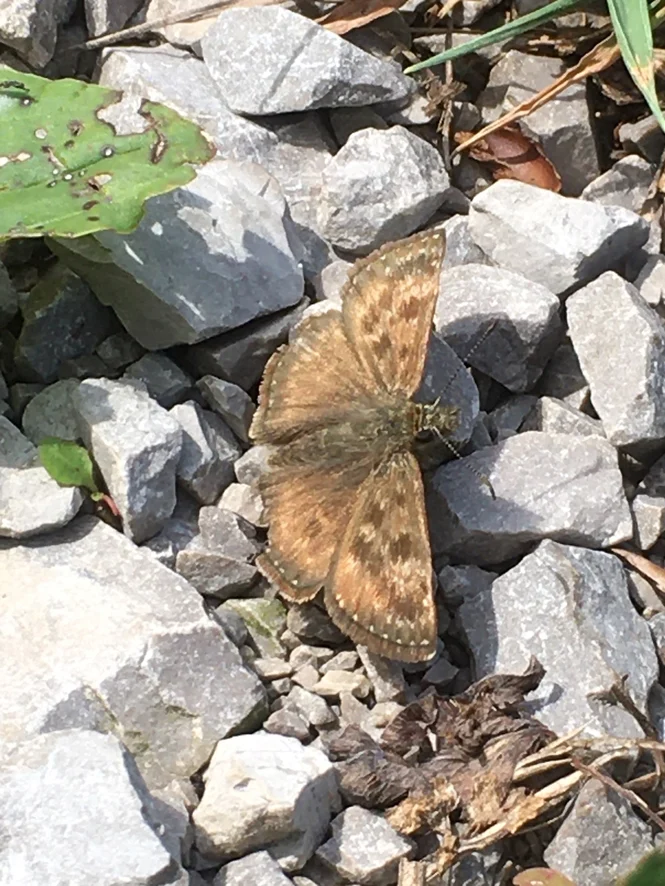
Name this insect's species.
Erynnis tages
